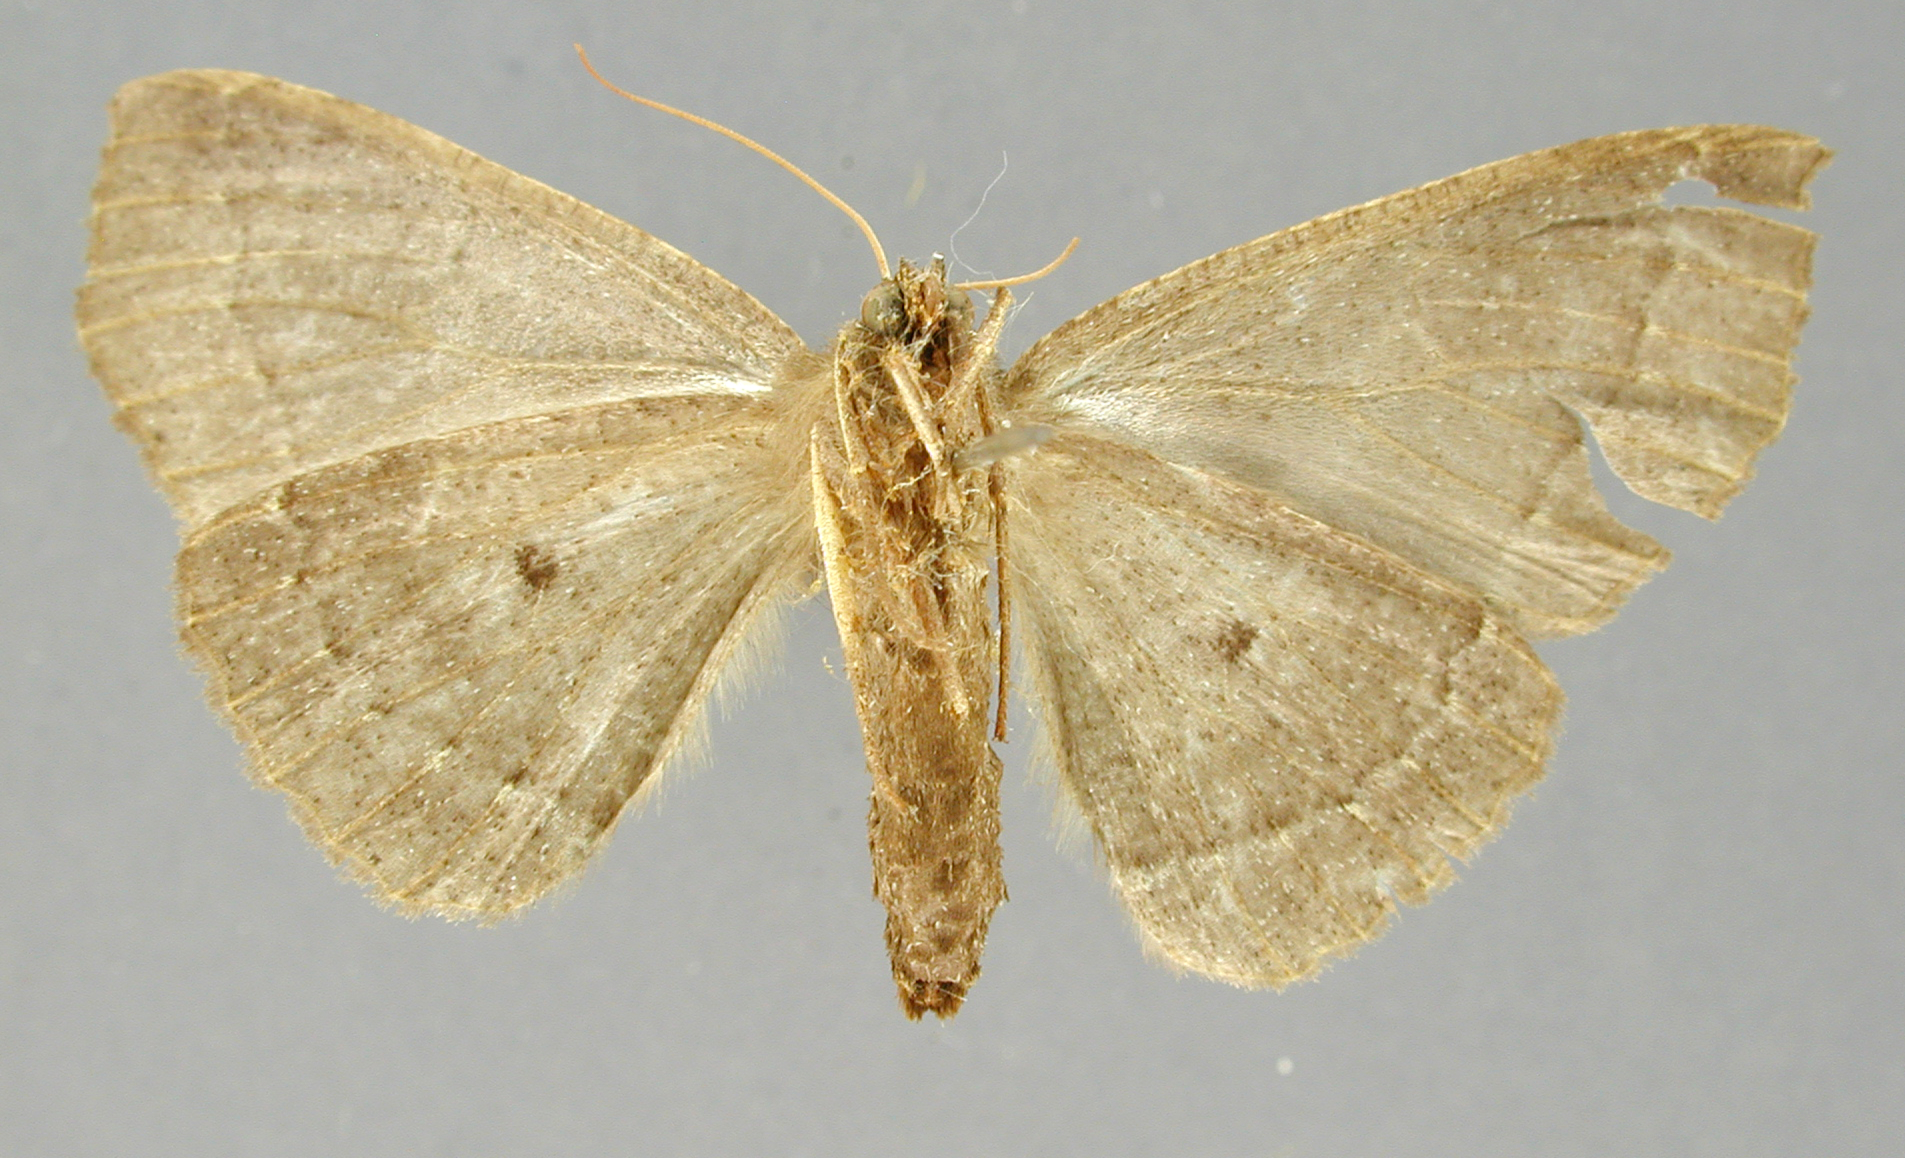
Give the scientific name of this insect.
Digonodes matama
